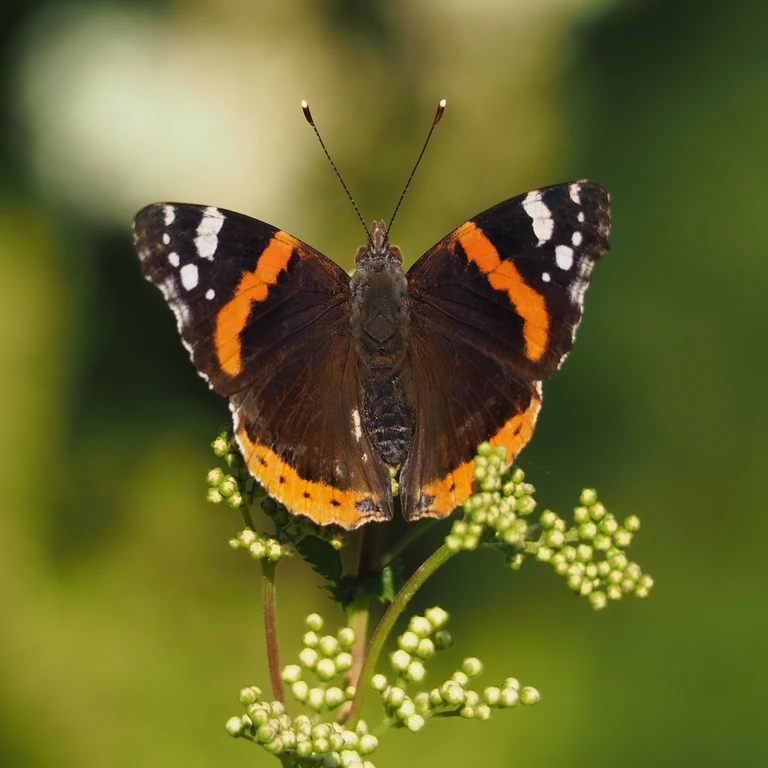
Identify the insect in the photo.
Vanessa atalanta
